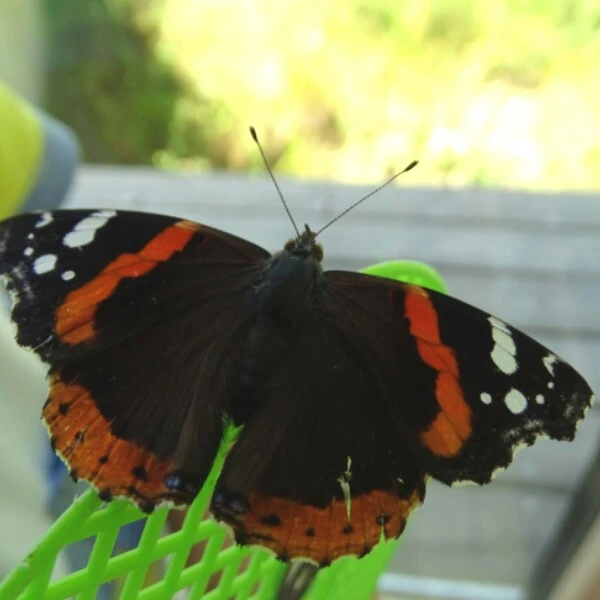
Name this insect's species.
Vanessa atalanta
